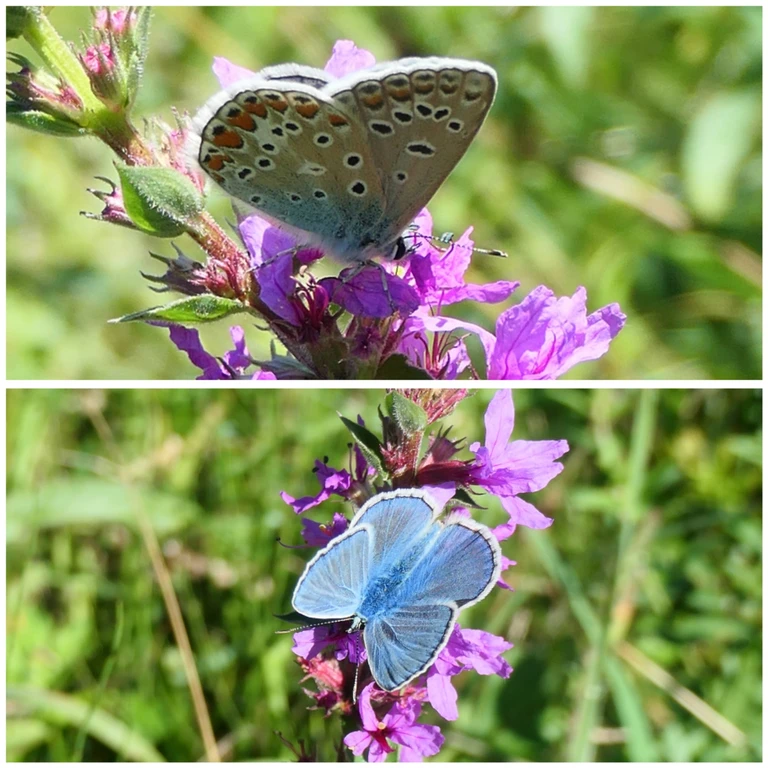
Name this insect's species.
Polyommatus icarus
